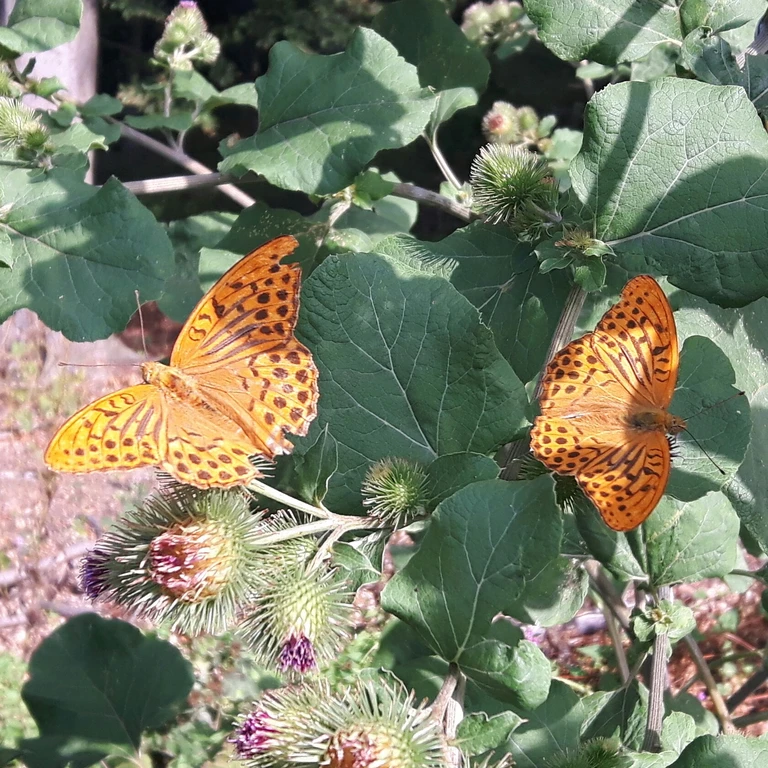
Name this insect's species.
Argynnis paphia
